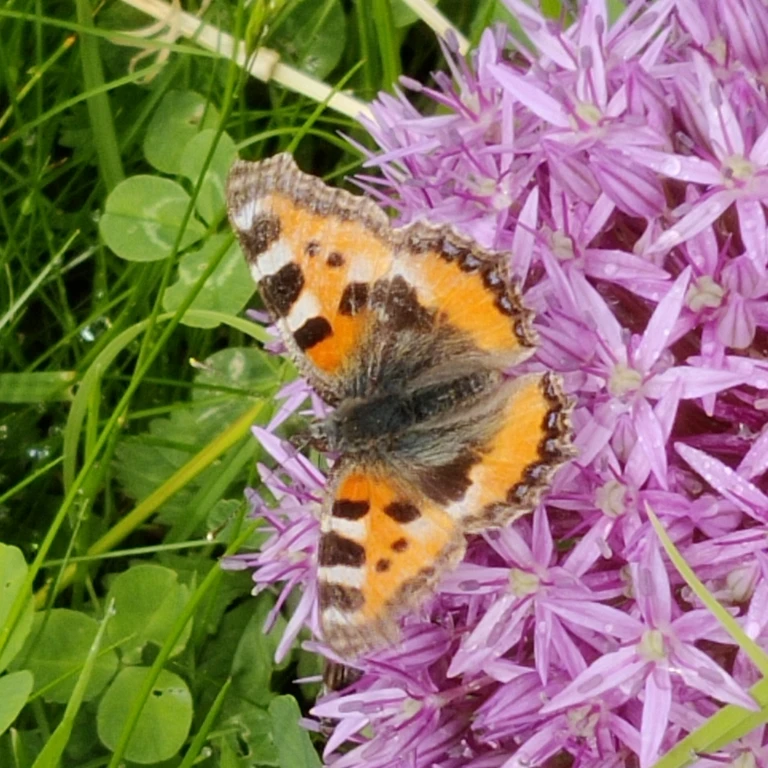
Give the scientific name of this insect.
Aglais urticae
